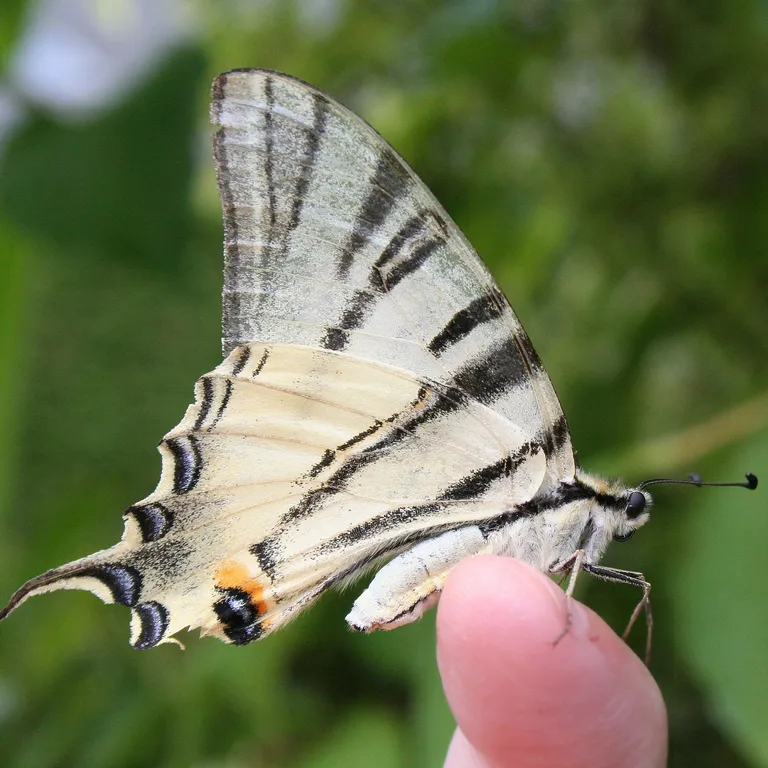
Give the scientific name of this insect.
Iphiclides podalirius
